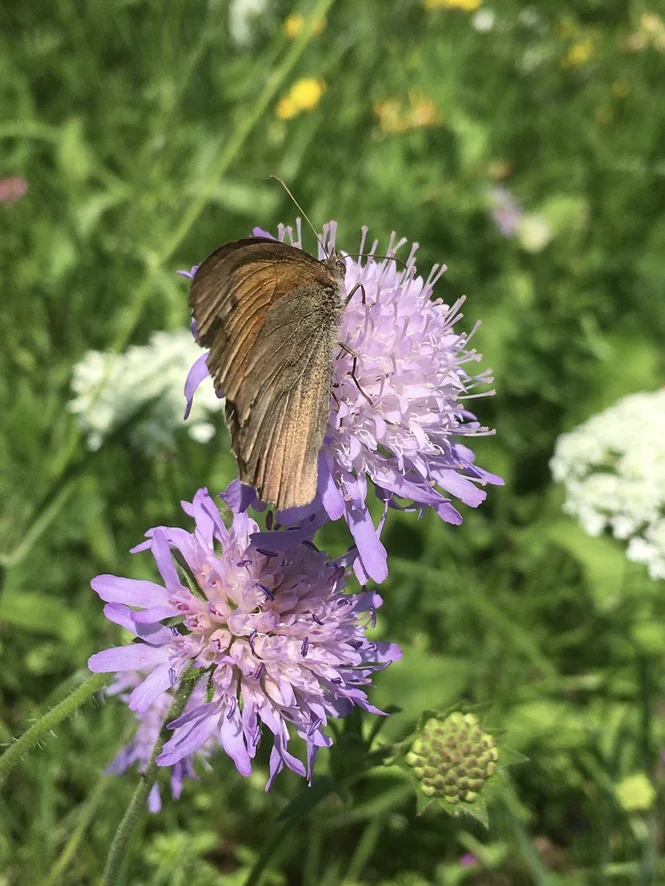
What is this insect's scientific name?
Maniola jurtina
